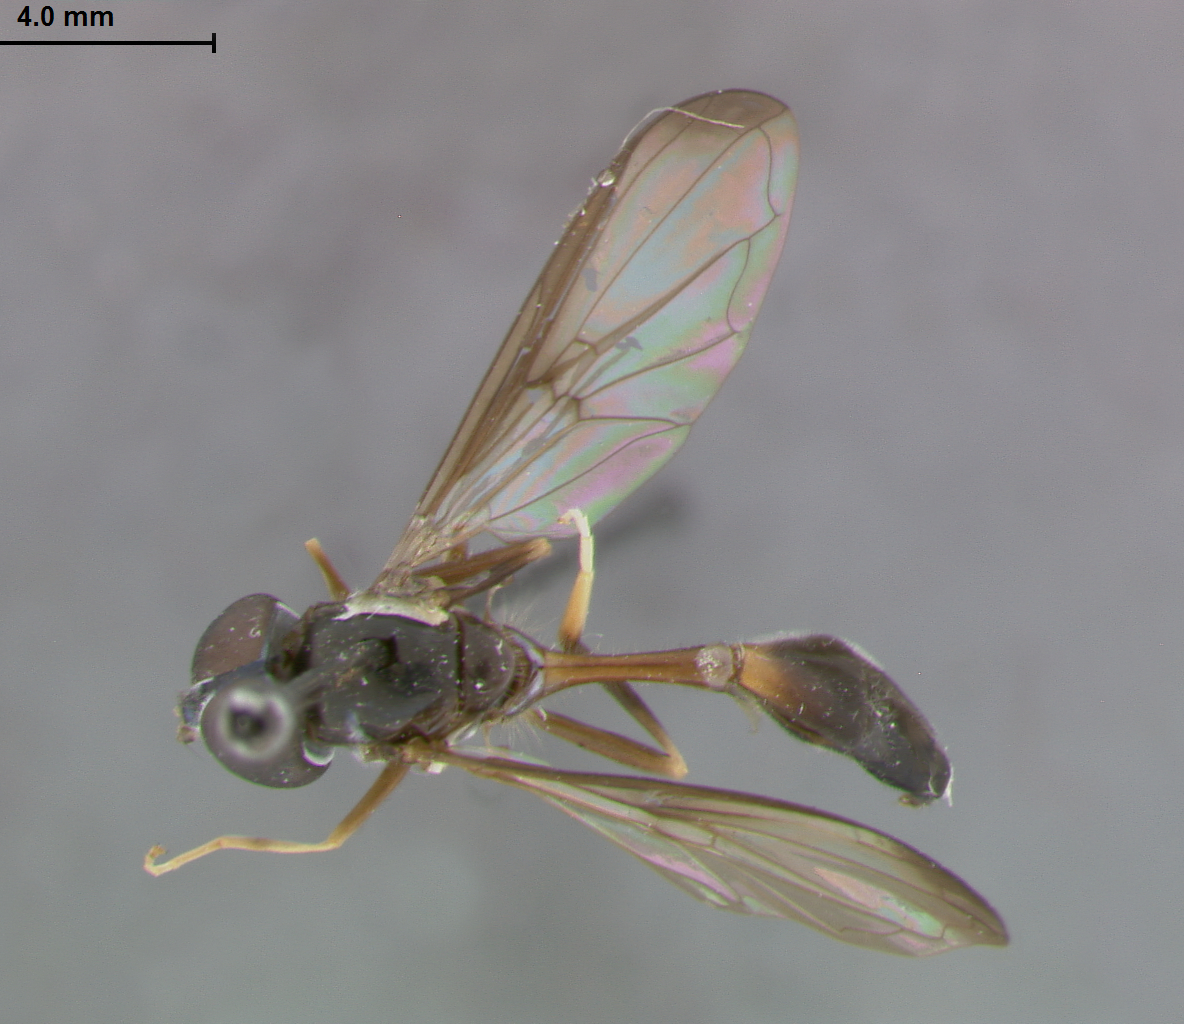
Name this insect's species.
Baccha bella
